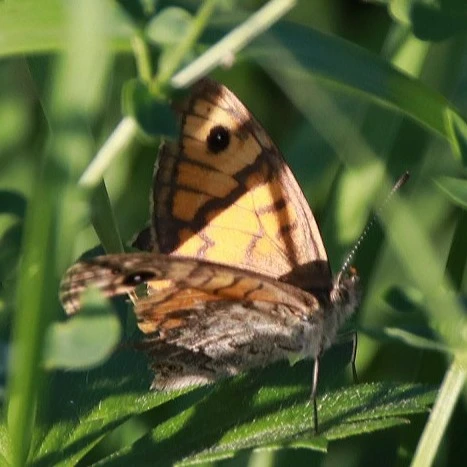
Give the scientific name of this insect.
Lasiommata megera (also Pararge megera)
